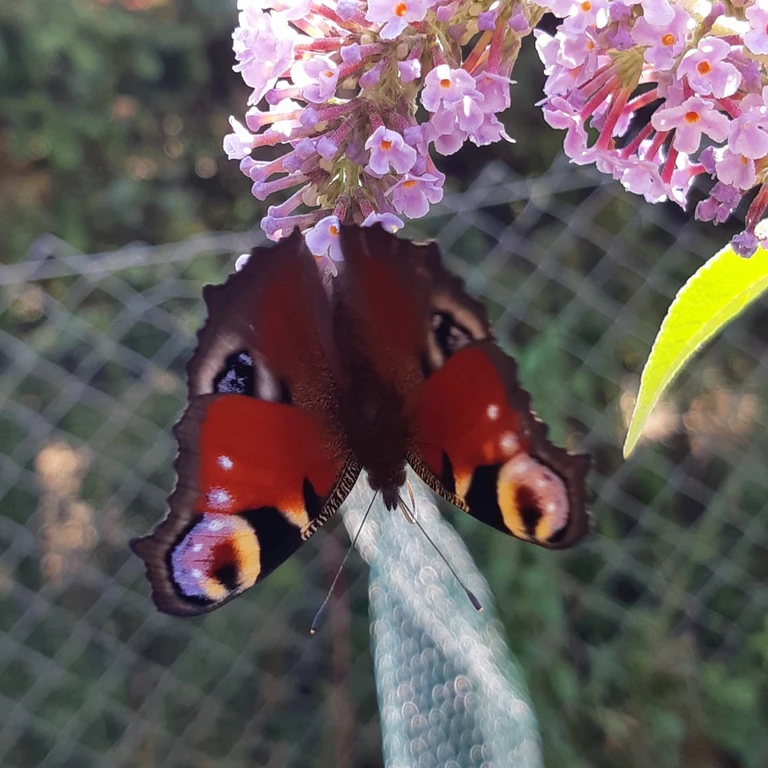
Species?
Aglais io
